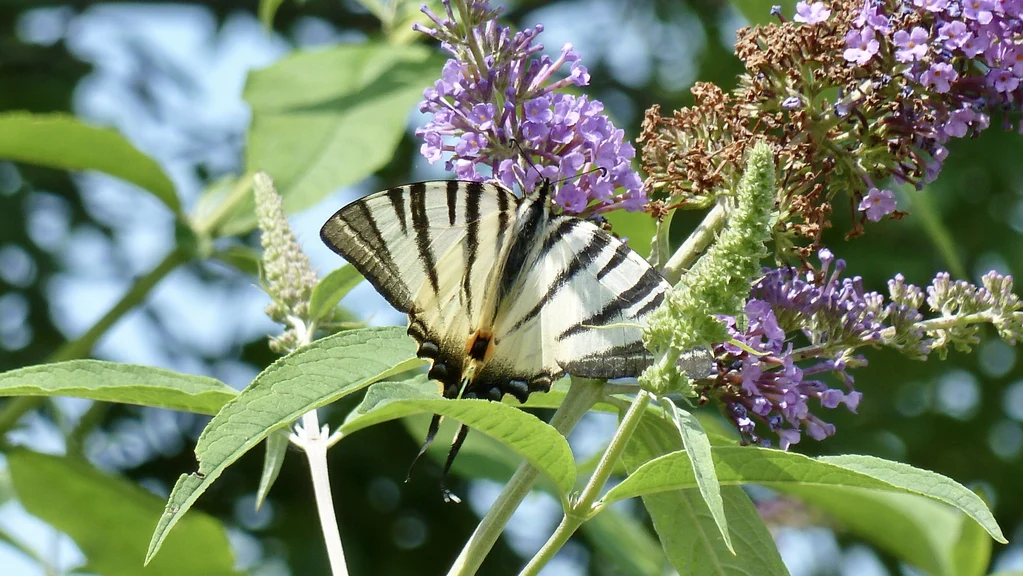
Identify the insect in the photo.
Iphiclides podalirius
